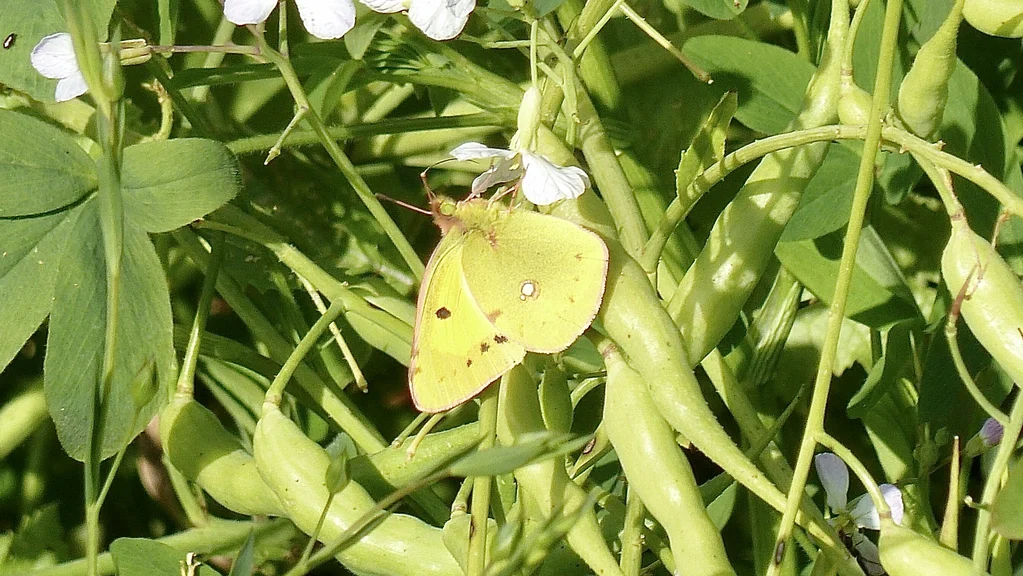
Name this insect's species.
Colias croceus
